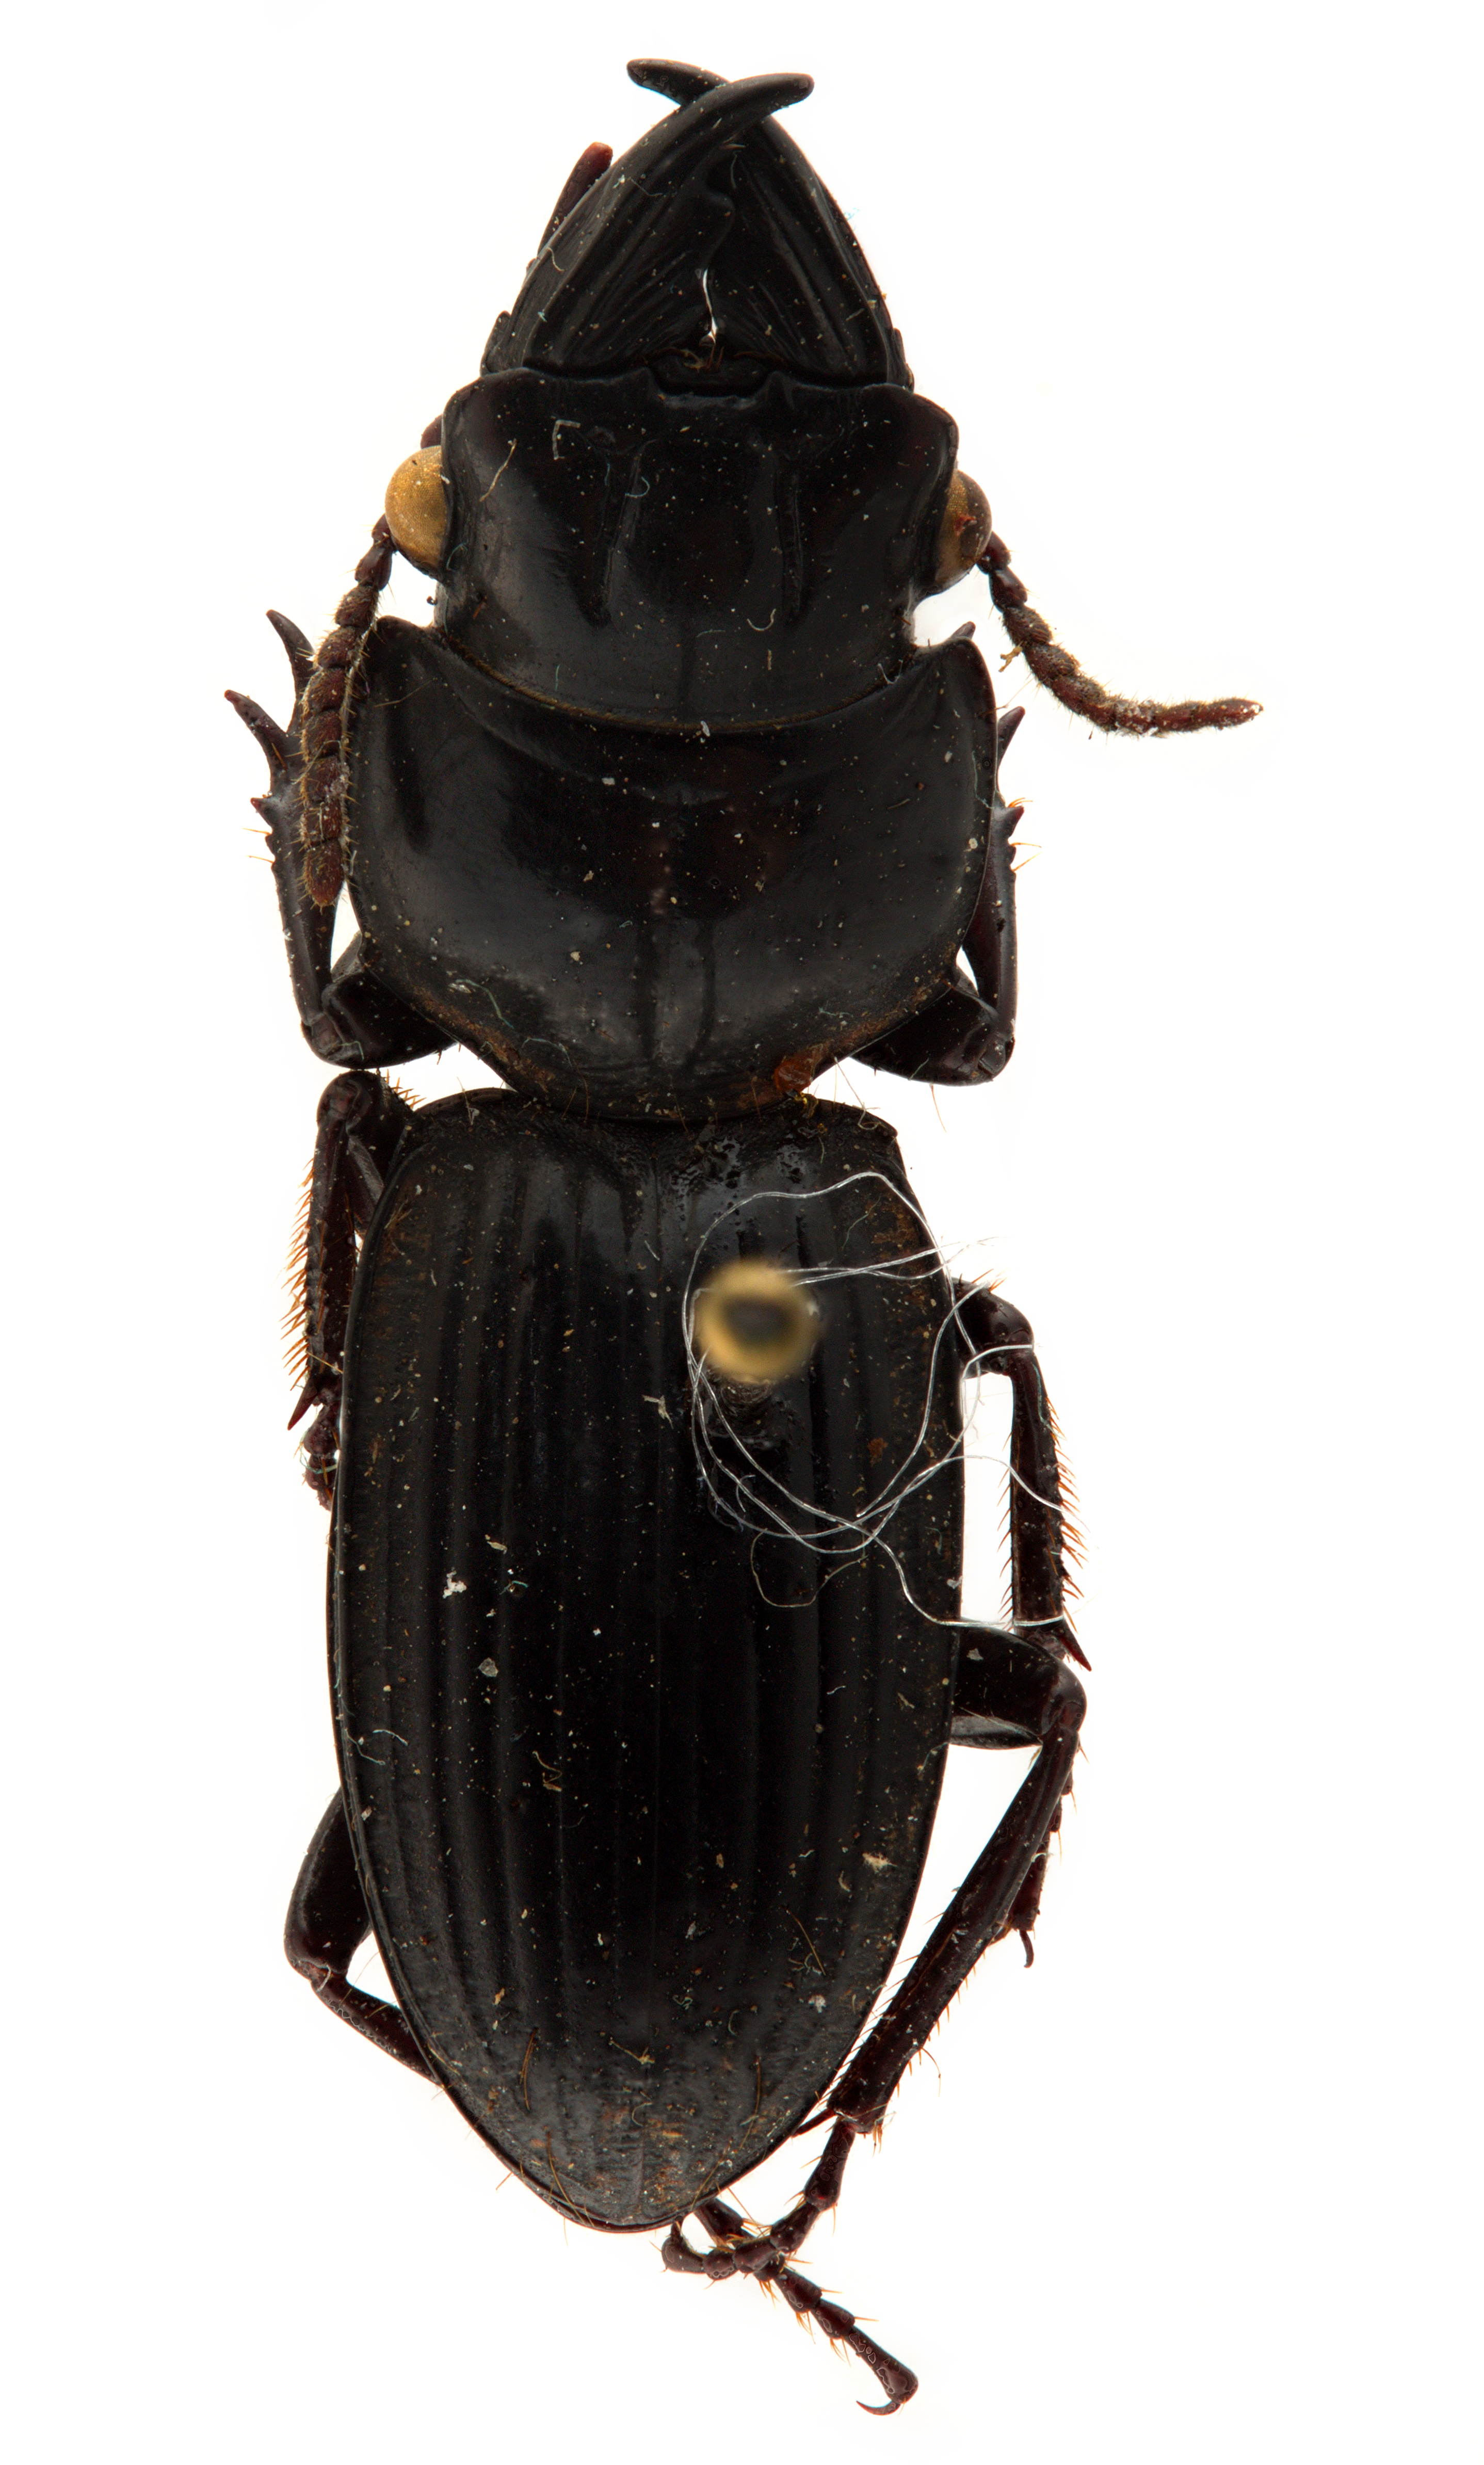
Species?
Menigius liberianus
